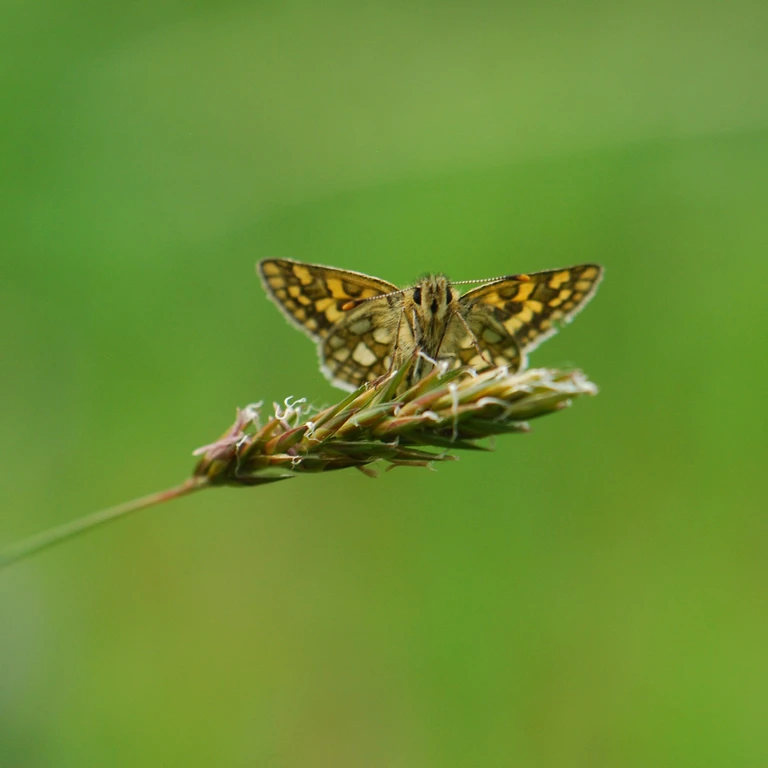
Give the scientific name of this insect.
Carterocephalus palaemon
